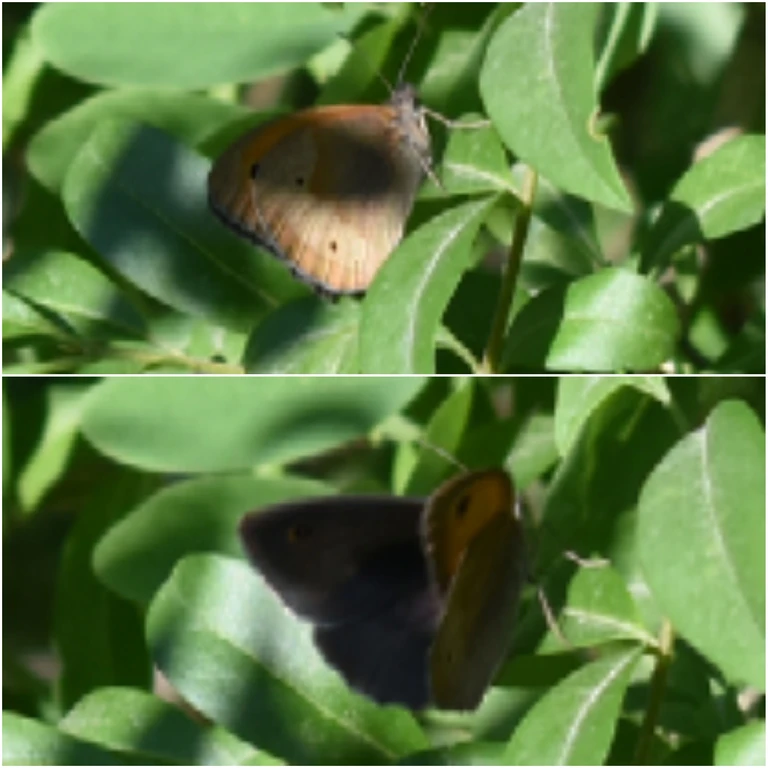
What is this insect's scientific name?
Maniola jurtina
